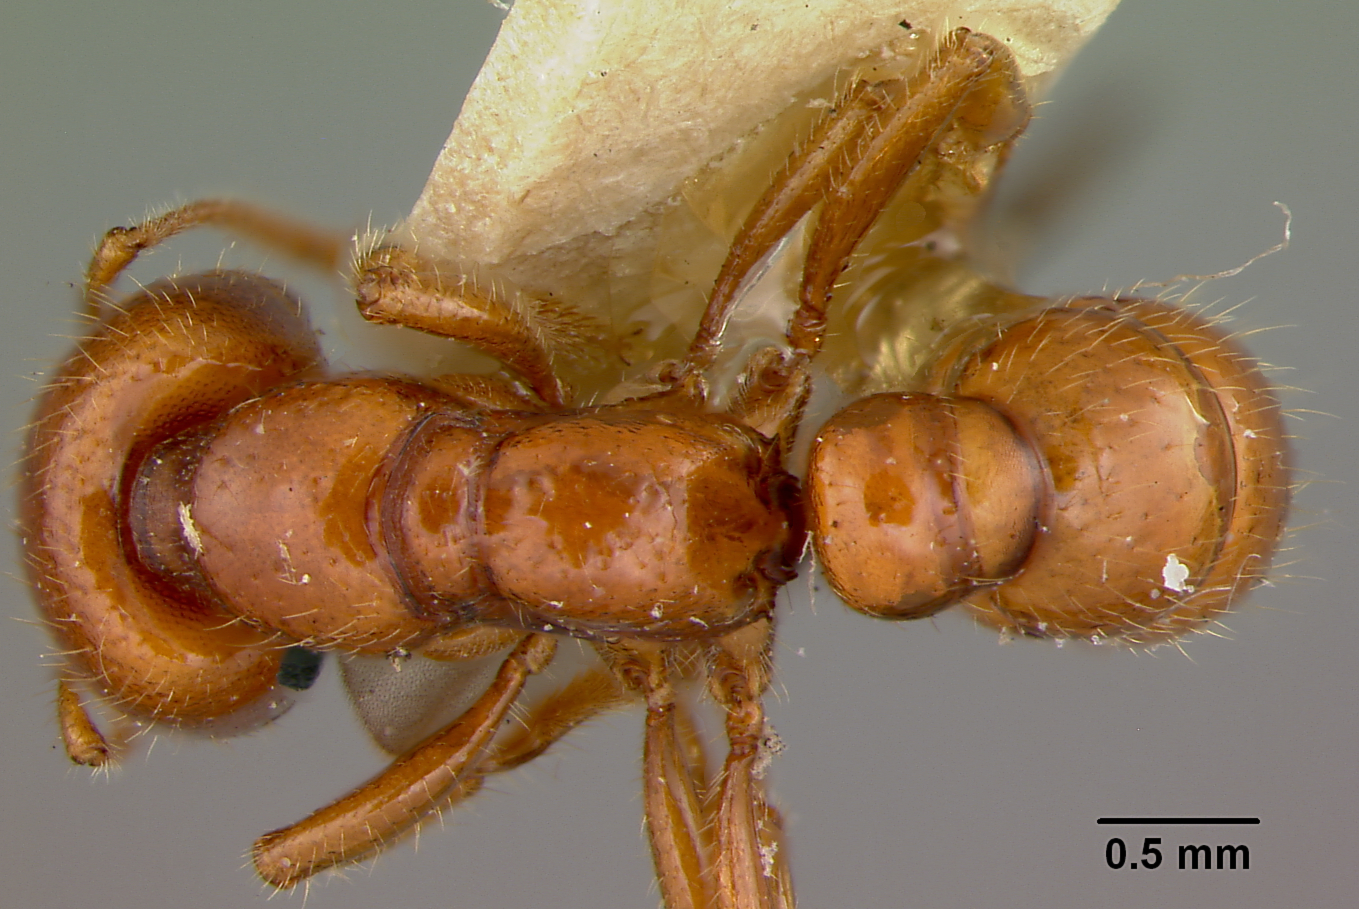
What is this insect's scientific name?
Amblyopone leae
